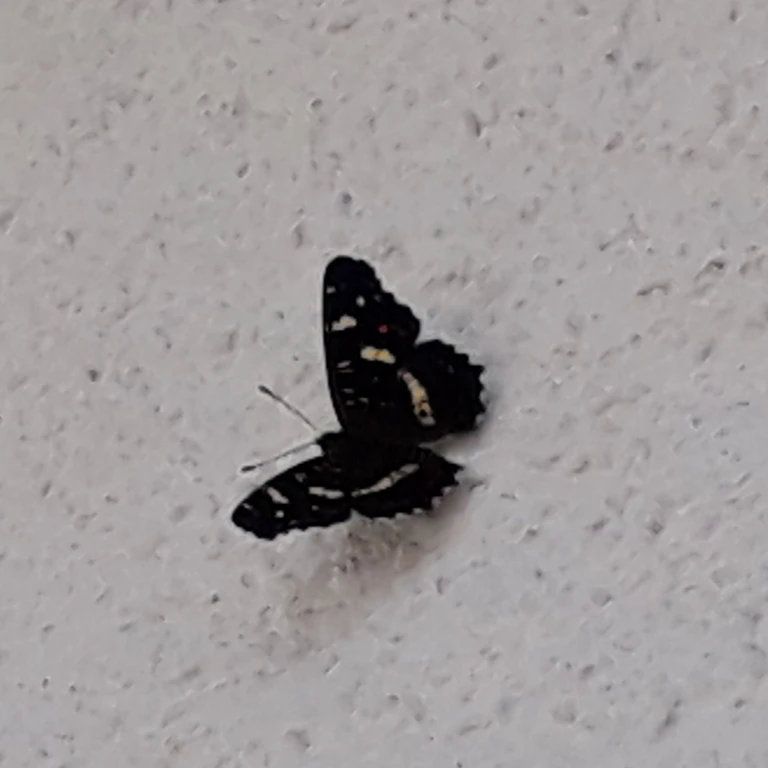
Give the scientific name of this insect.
Araschnia levana
